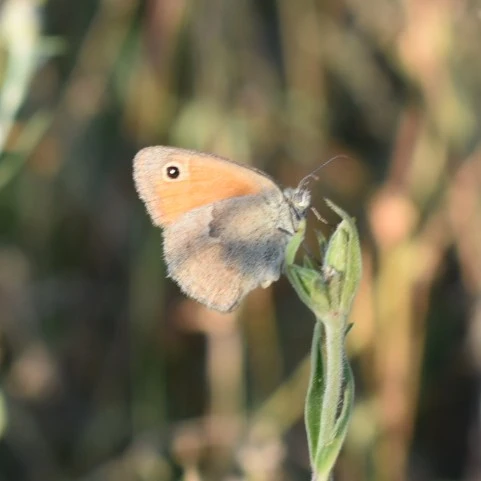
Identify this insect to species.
Coenonympha pamphilus
